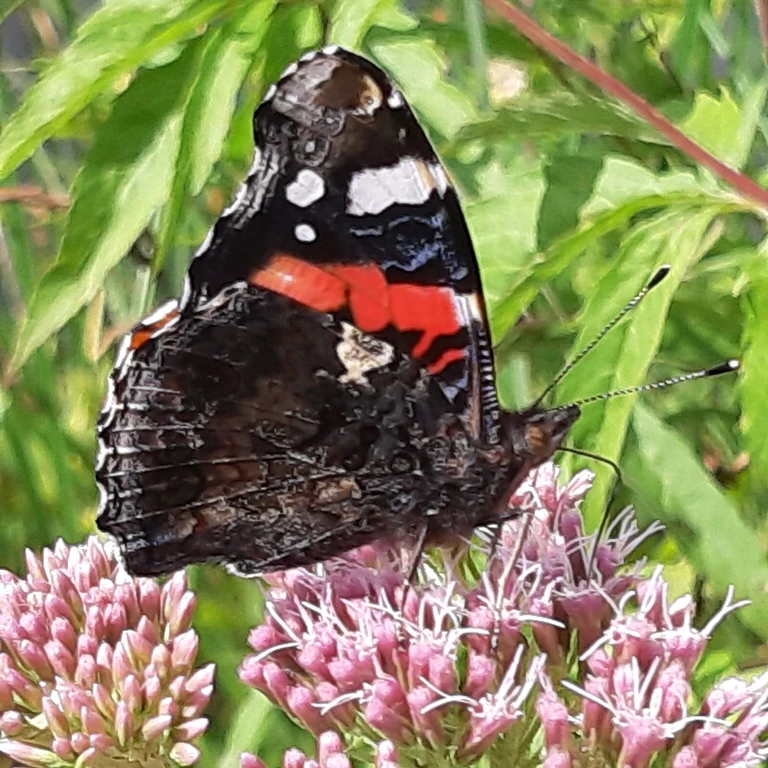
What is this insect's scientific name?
Vanessa atalanta
